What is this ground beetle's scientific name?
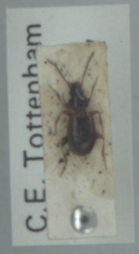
Trechus quadristriatus
